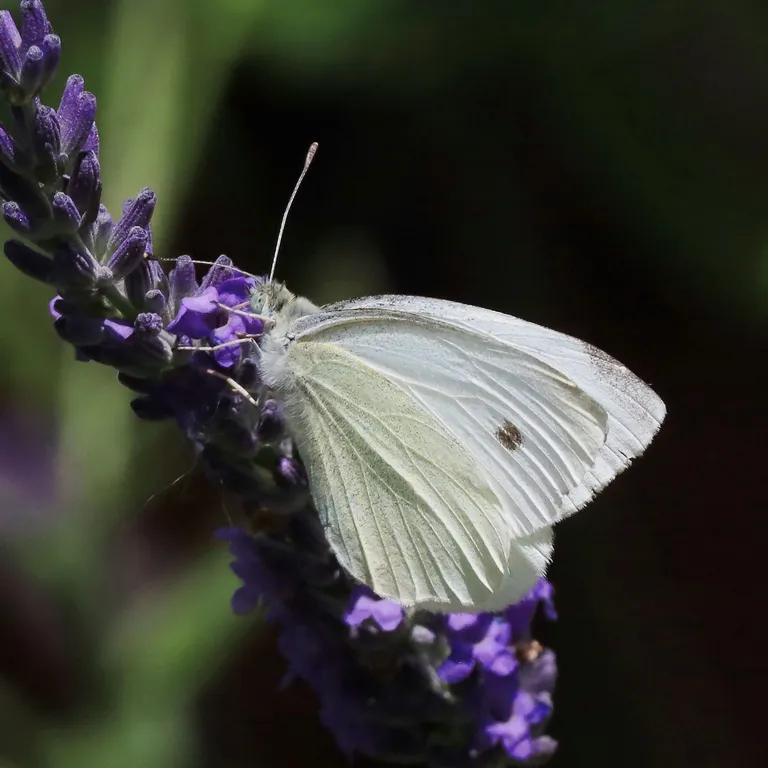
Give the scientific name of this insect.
Pieris rapae
